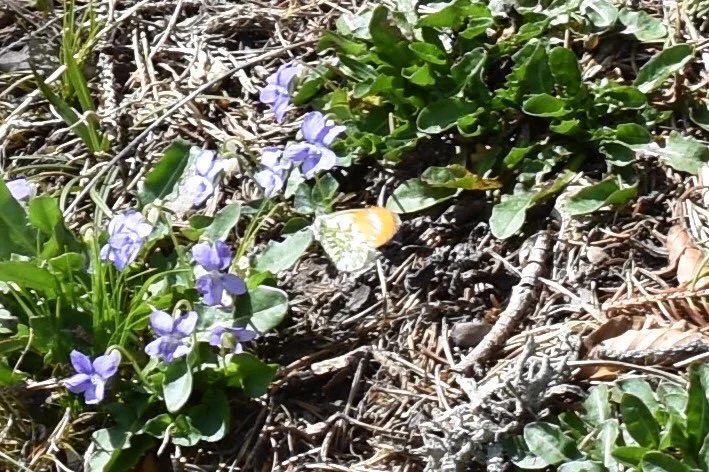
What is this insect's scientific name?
Anthocharis cardamines
